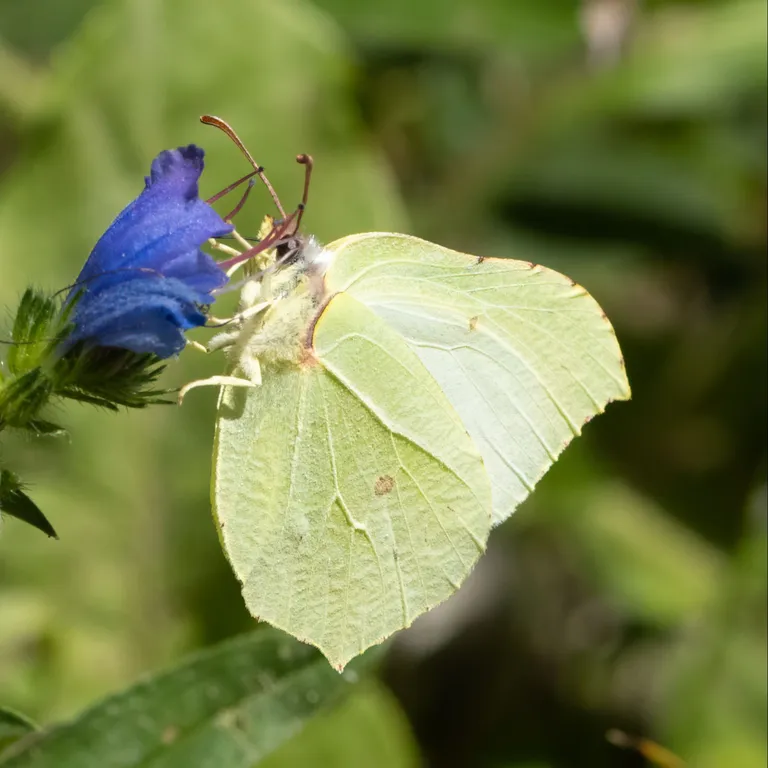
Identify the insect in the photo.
Gonepteryx rhamni
